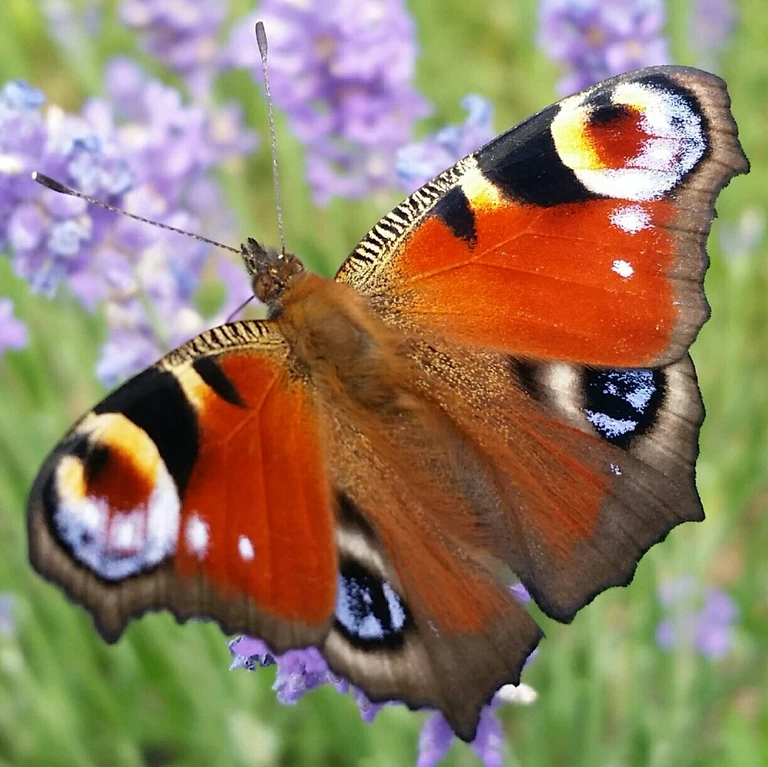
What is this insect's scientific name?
Aglais io
